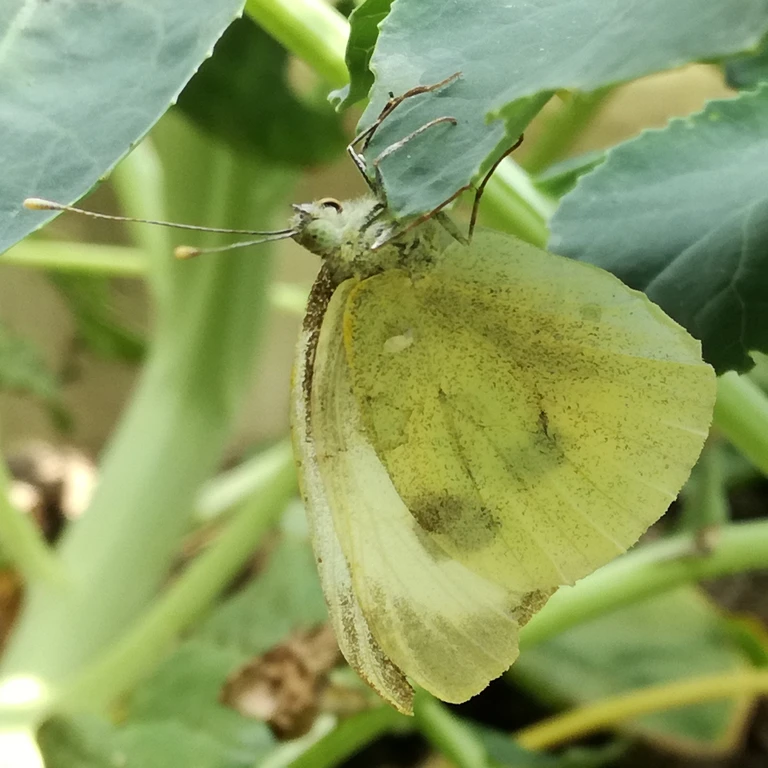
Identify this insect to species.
Pieris brassicae
